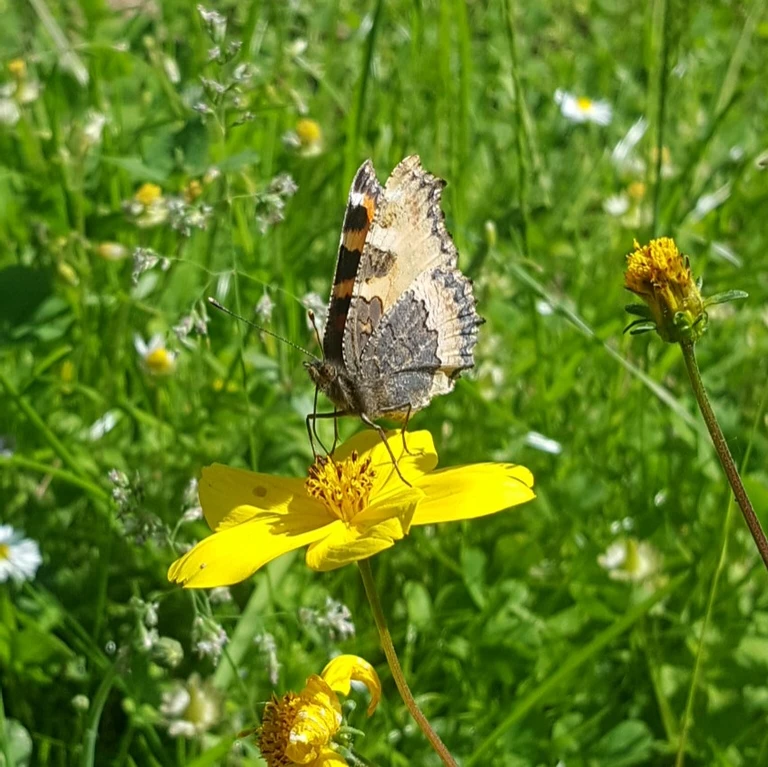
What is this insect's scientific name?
Aglais urticae
